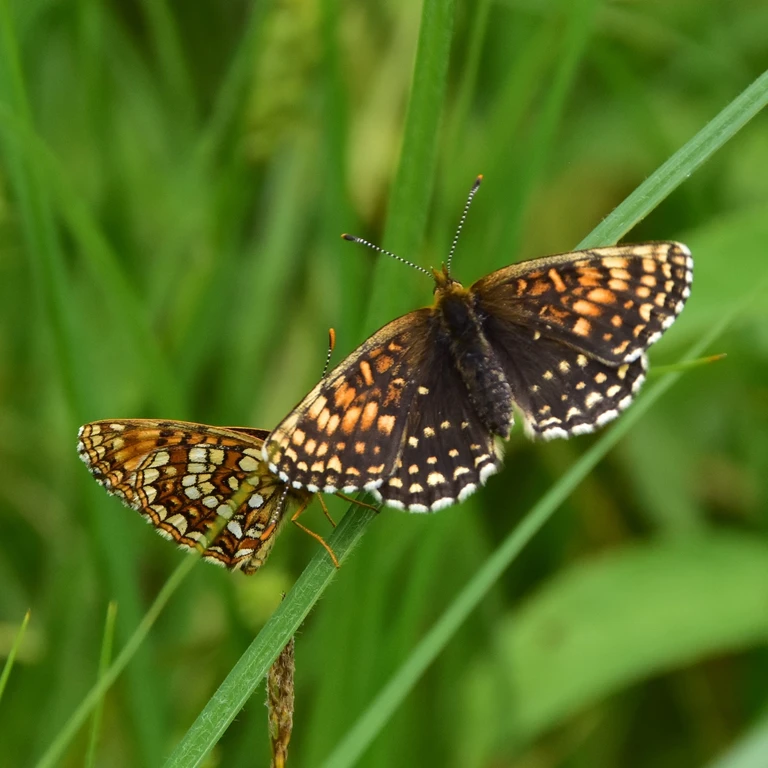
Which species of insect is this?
Melitaea diamina
